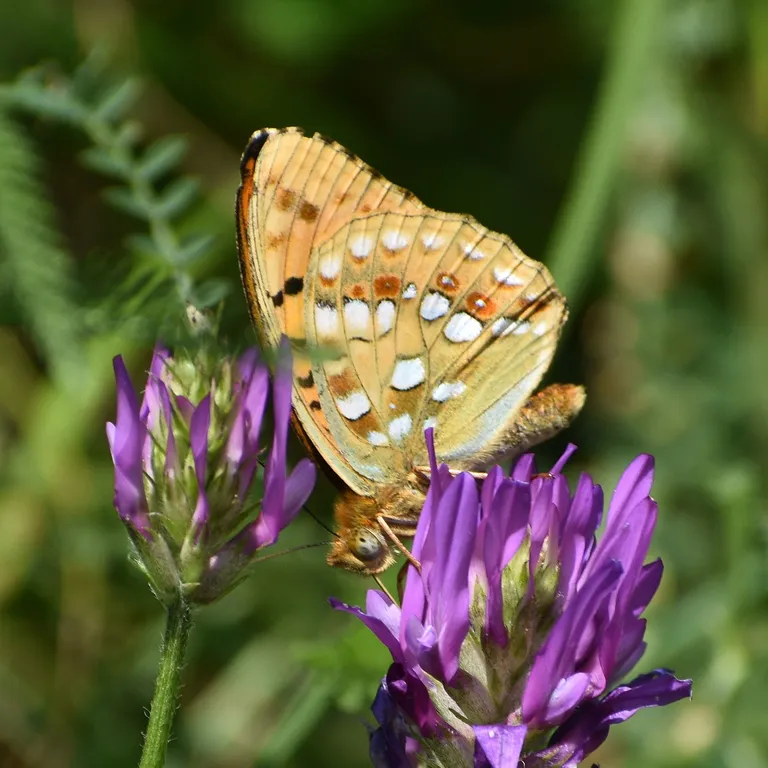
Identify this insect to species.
Fabriciana adippe
